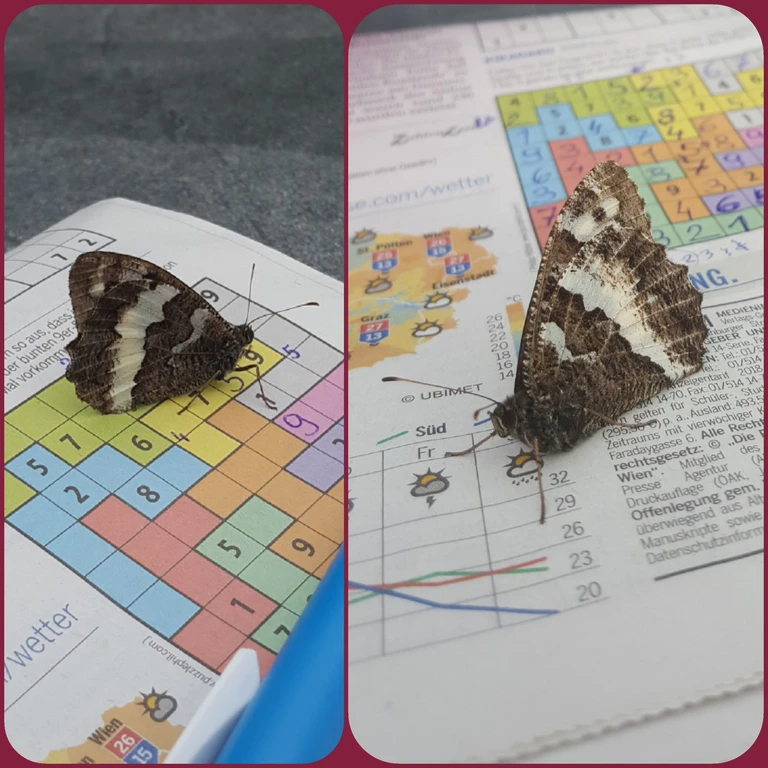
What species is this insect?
Brintesia circe
